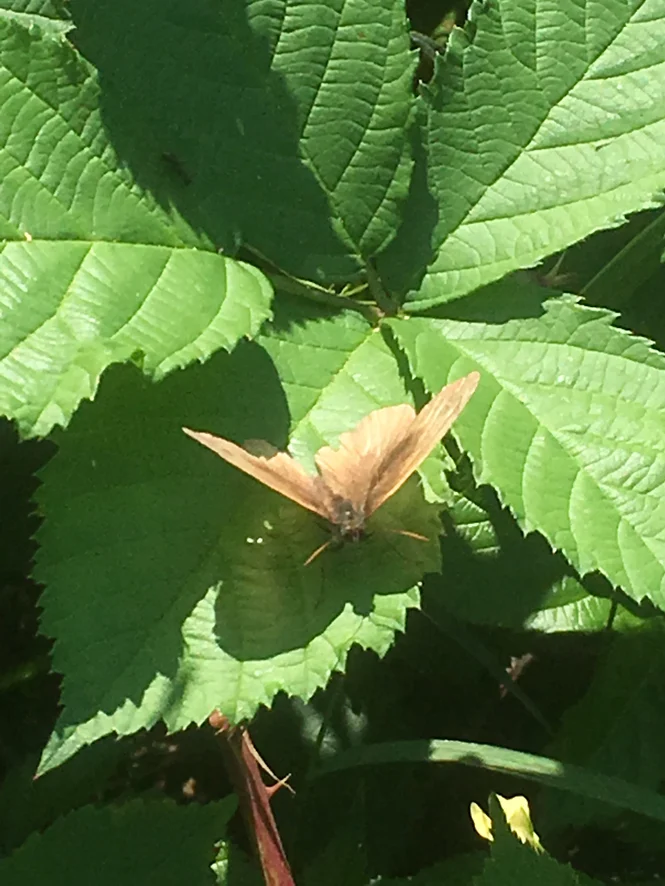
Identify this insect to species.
Maniola jurtina
